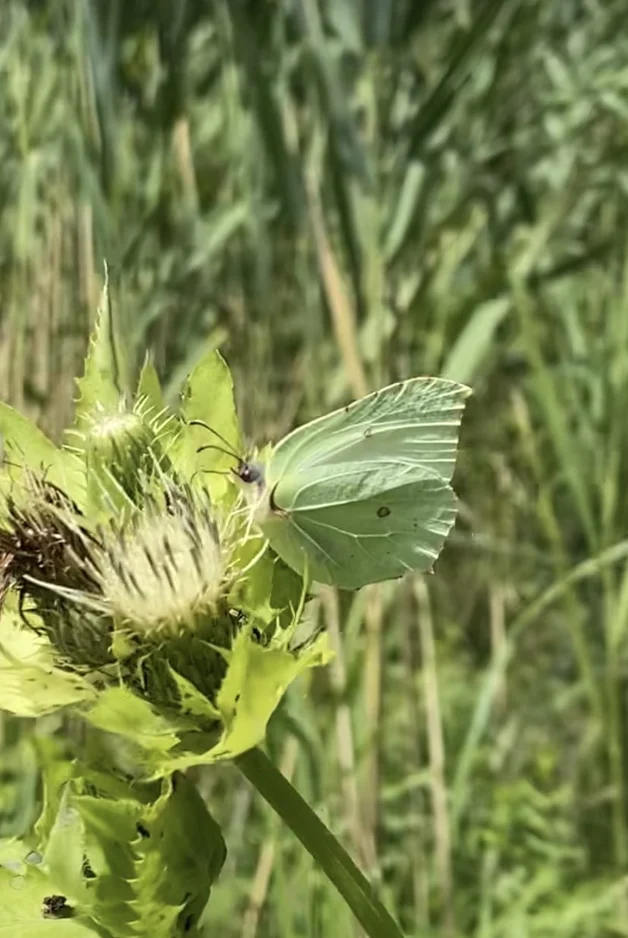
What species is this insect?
Gonepteryx rhamni
